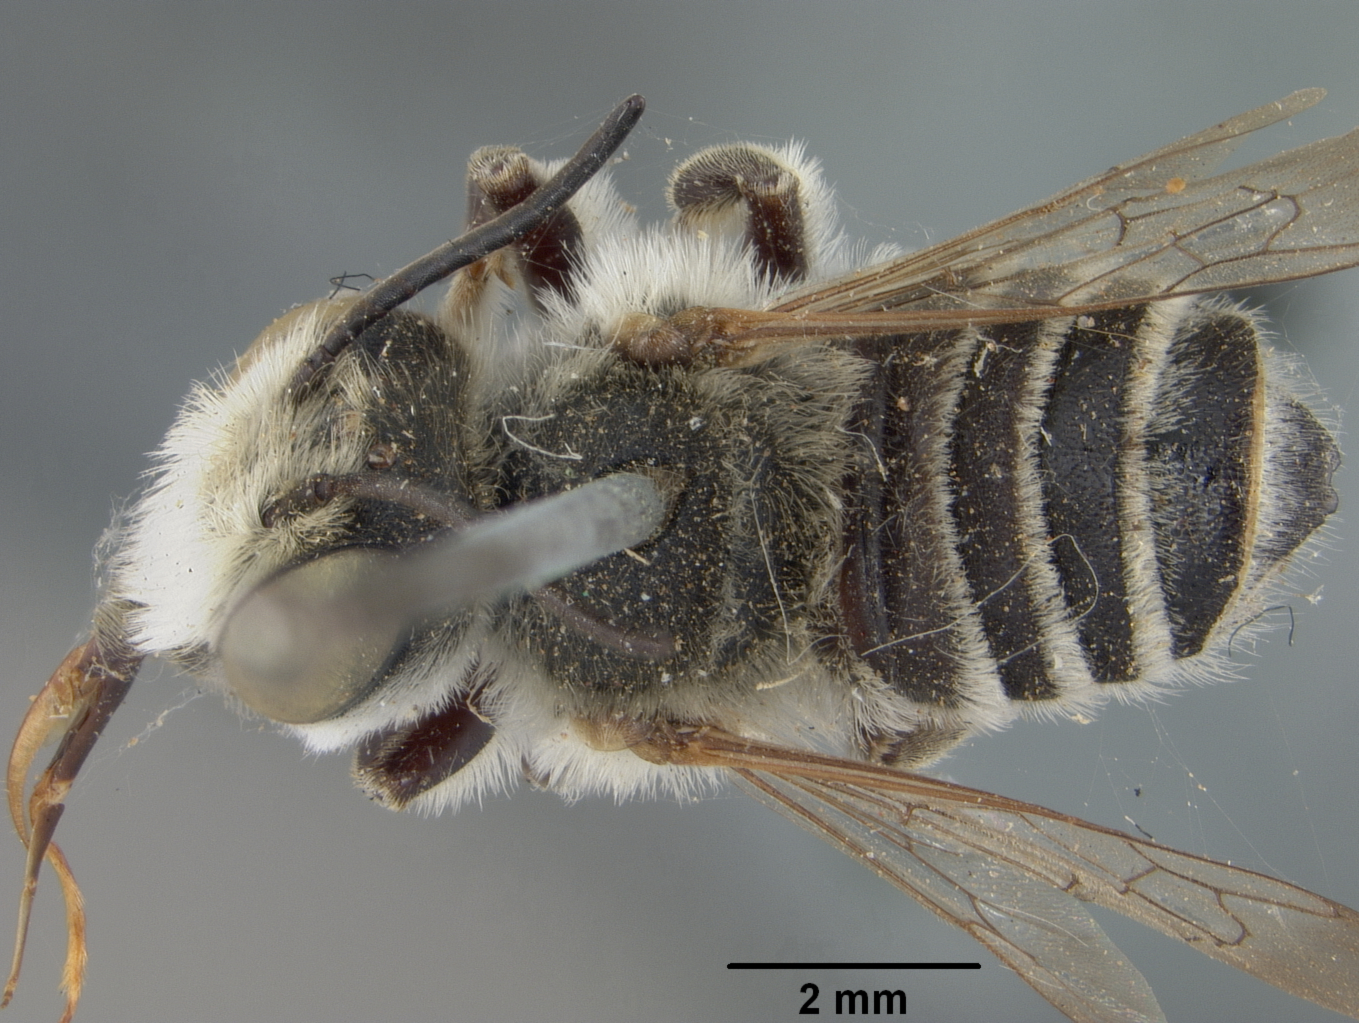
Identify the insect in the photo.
Megachile bishoppi
